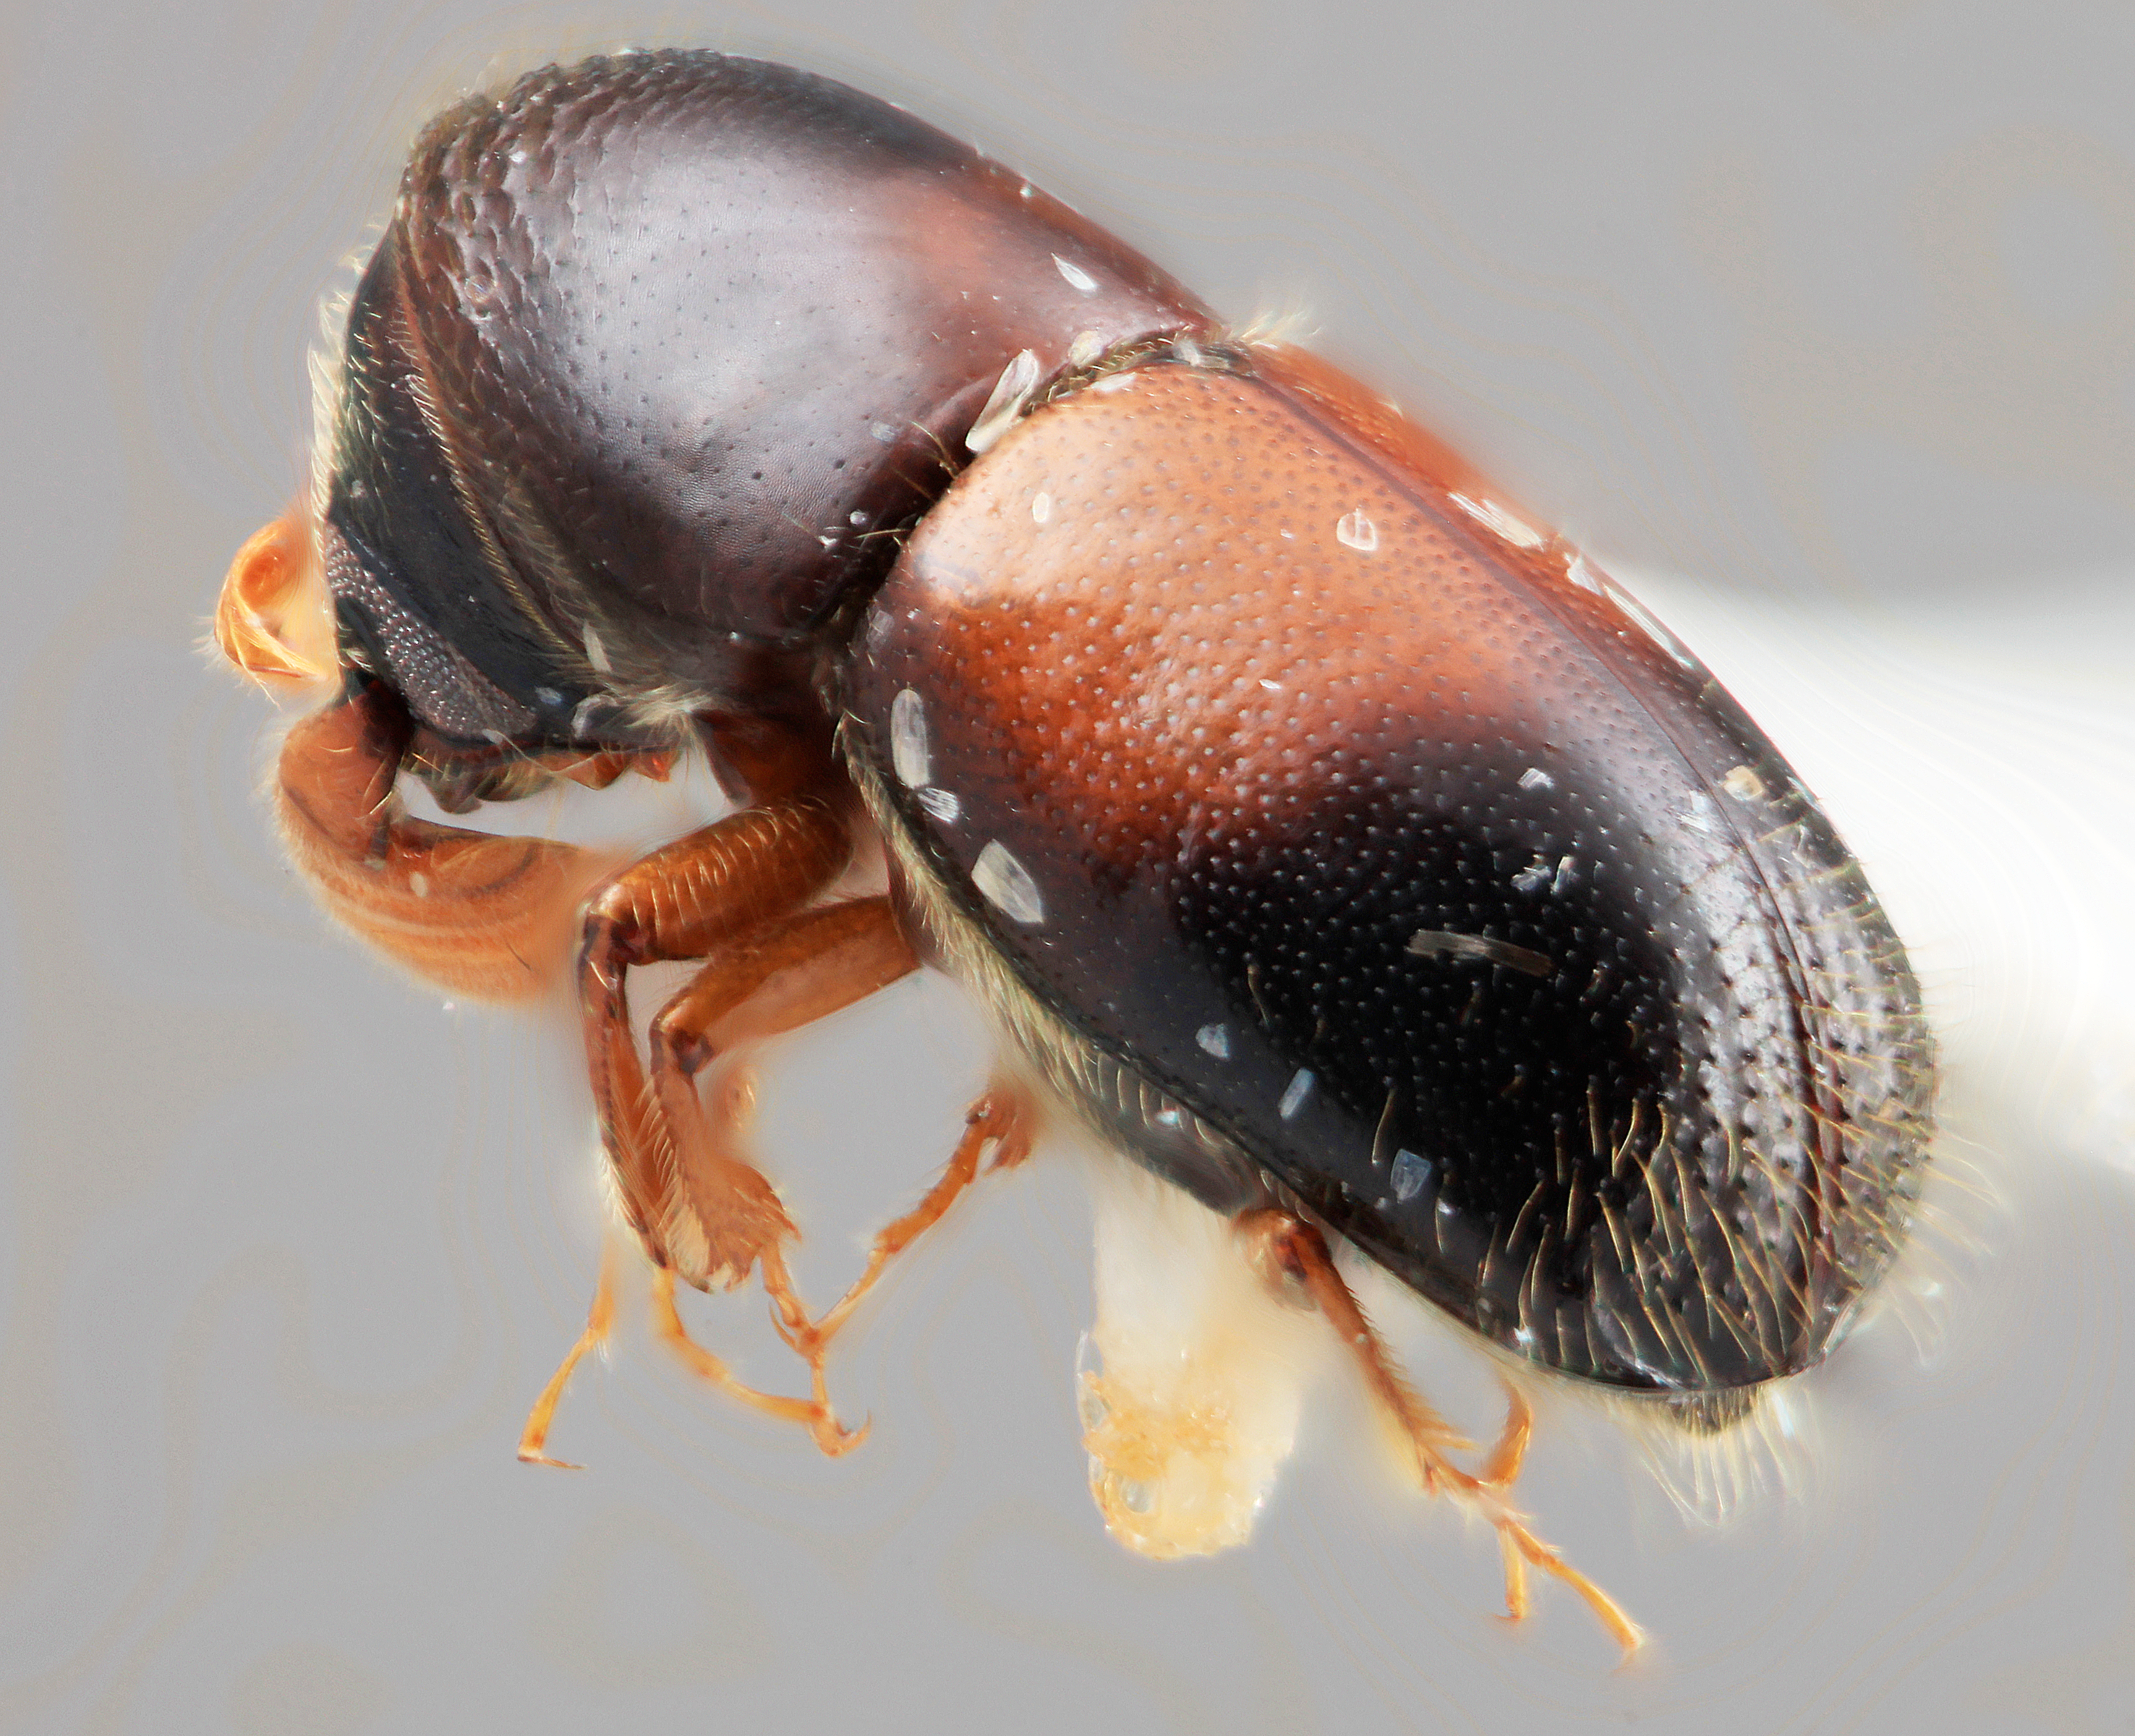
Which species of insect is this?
Corthylus tuberculifer
